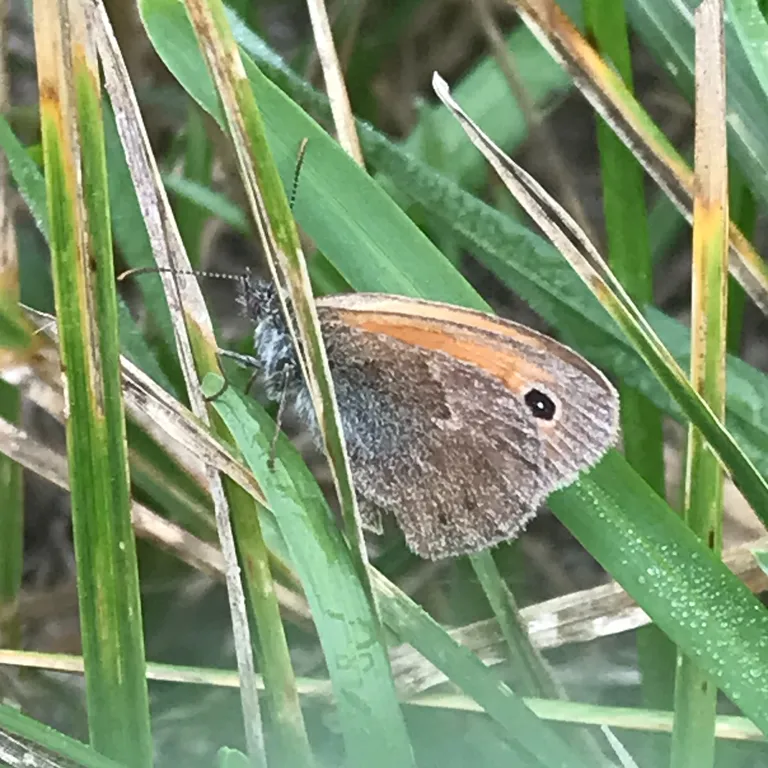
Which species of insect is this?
Coenonympha pamphilus
